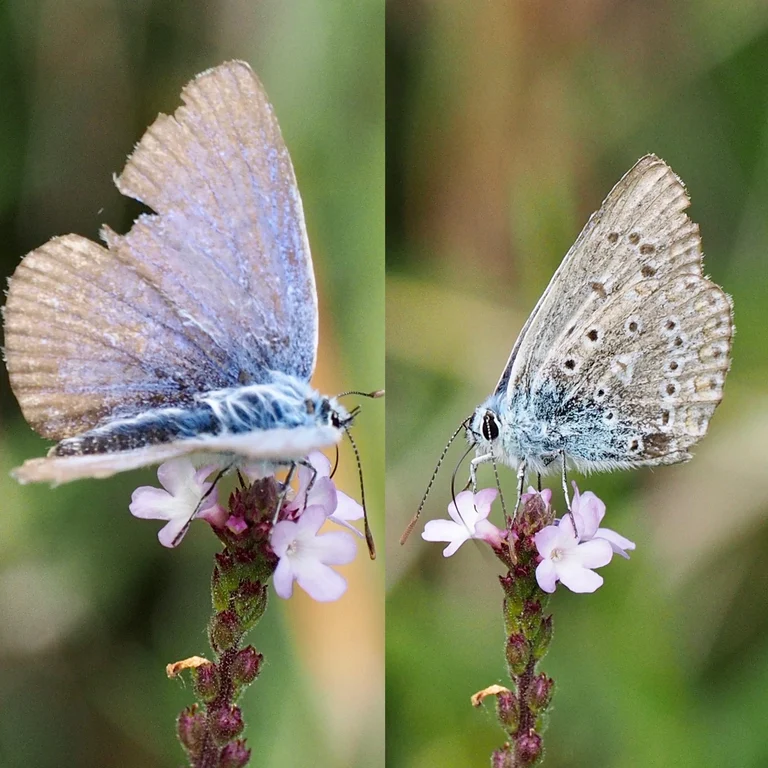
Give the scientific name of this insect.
Polyommatus icarus
